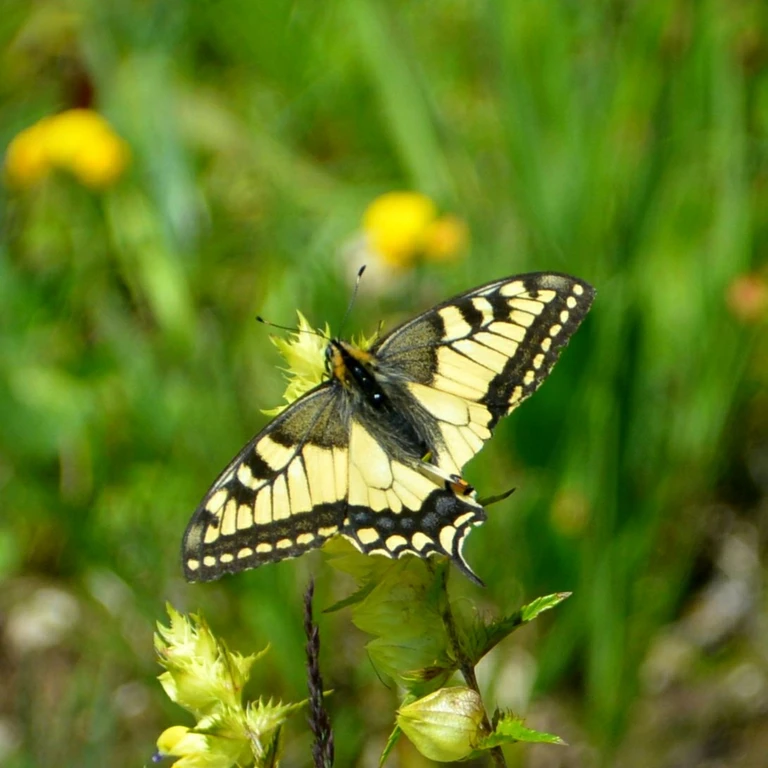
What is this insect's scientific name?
Papilio machaon
